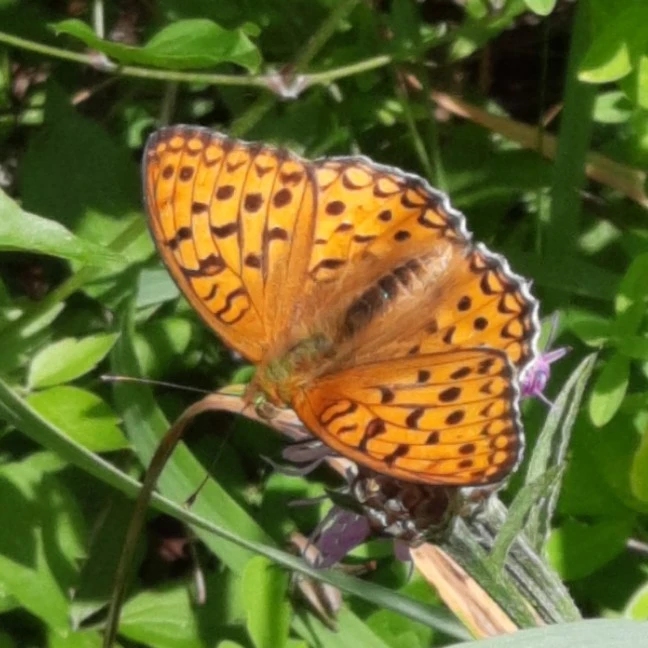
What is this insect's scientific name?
Fabriciana adippe
